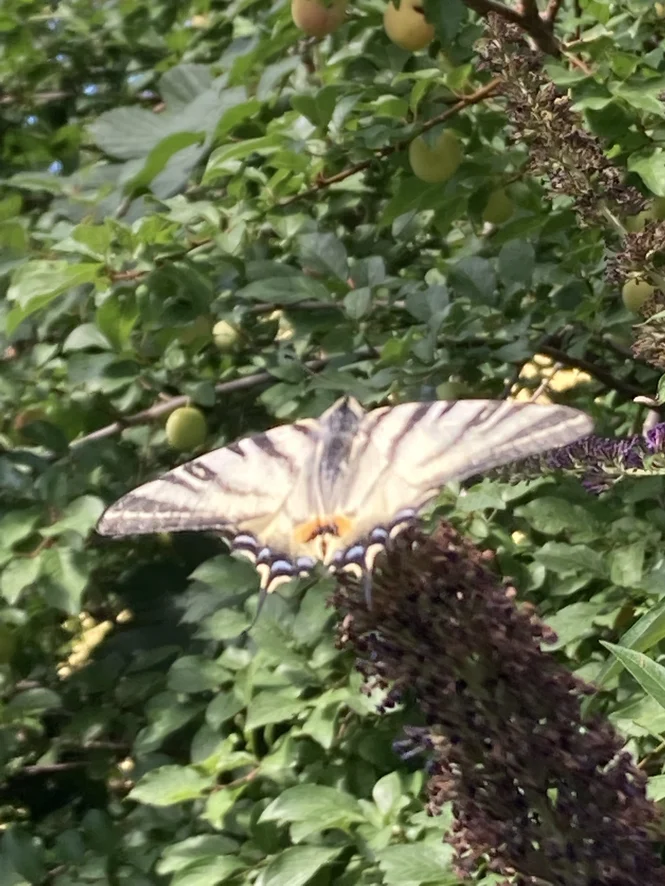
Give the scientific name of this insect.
Iphiclides podalirius
